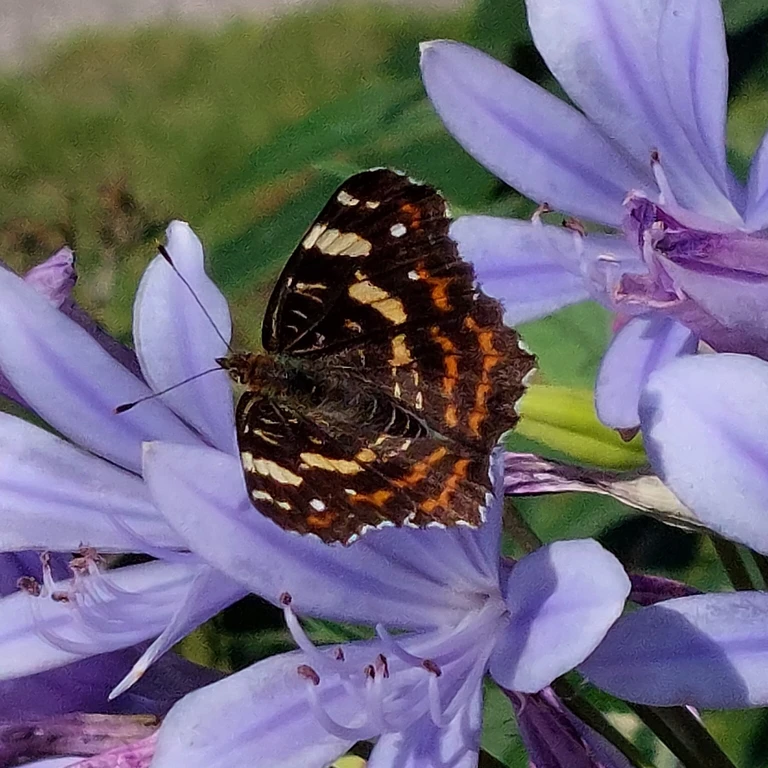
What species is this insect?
Araschnia levana
